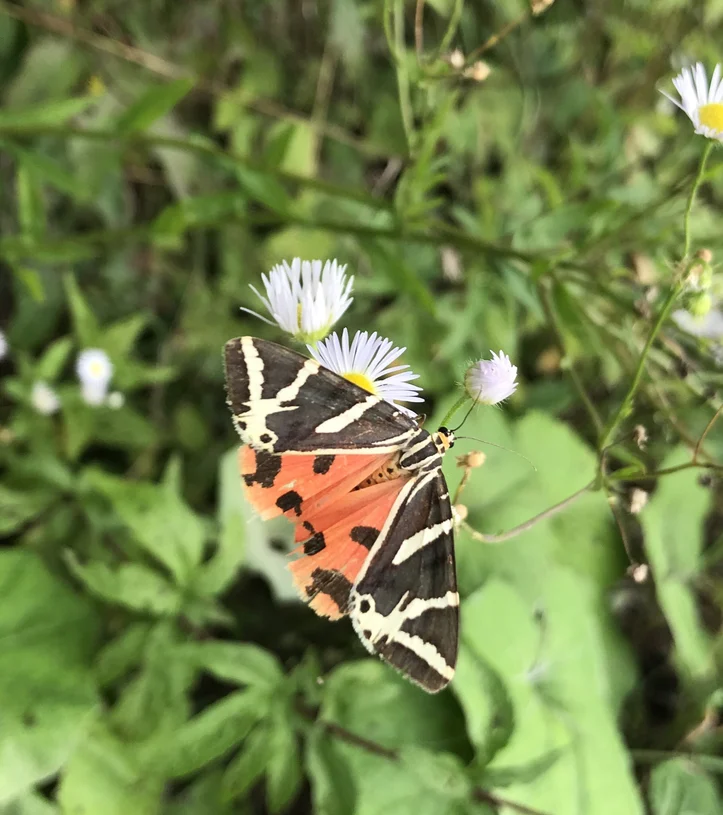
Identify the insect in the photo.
Euplagia quadripunctaria
